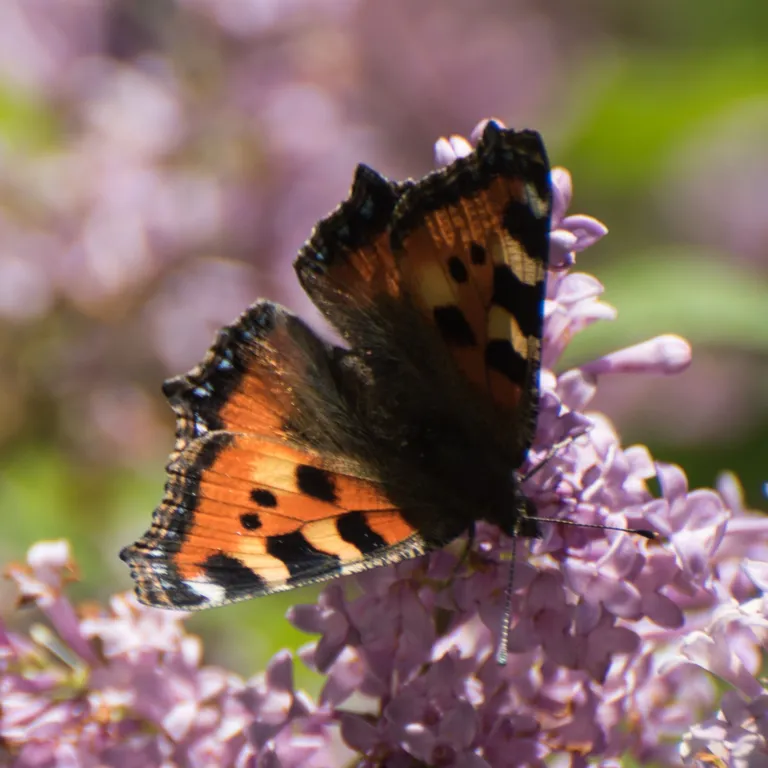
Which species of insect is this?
Aglais urticae
